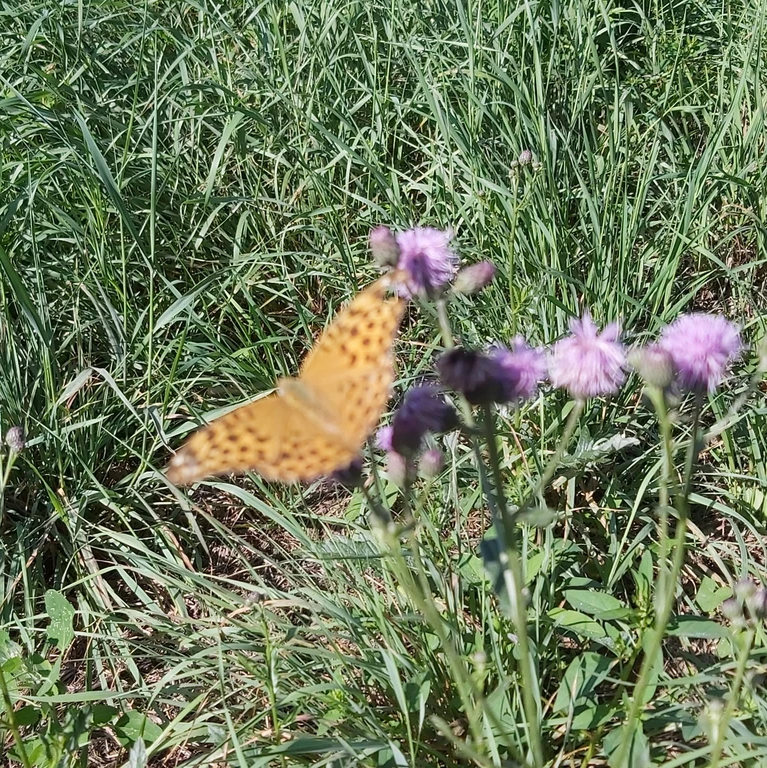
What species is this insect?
Argynnis paphia
